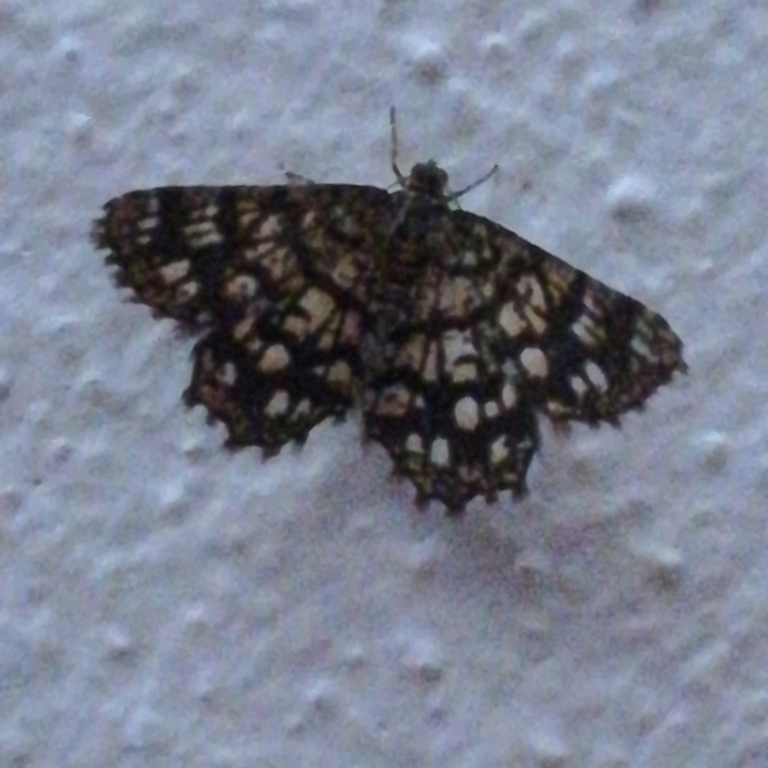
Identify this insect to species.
Chiasmia clathrata
